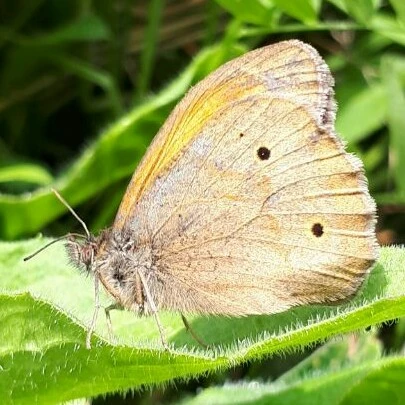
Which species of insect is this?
Maniola jurtina
